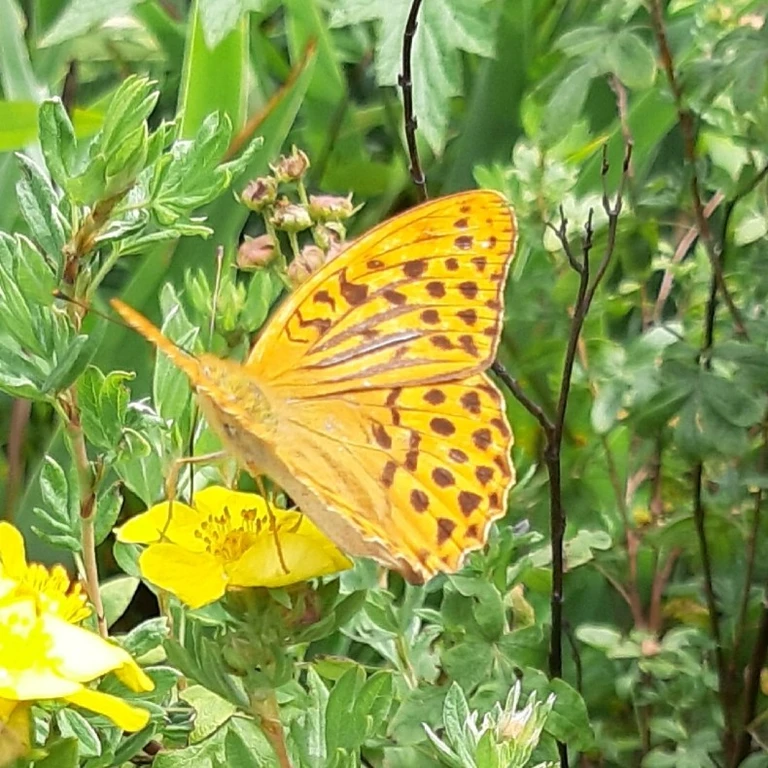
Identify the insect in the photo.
Argynnis paphia
